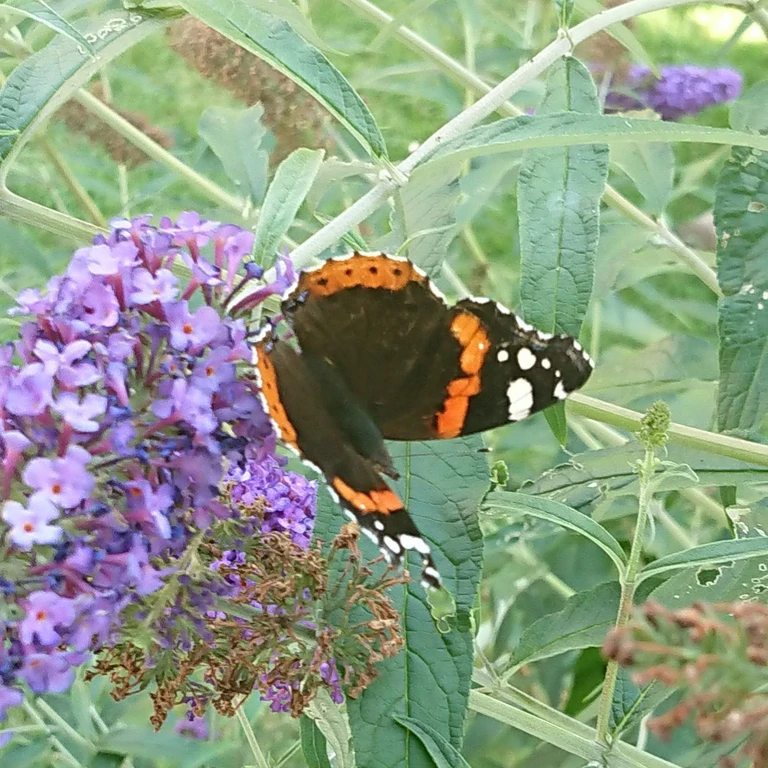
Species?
Vanessa atalanta
